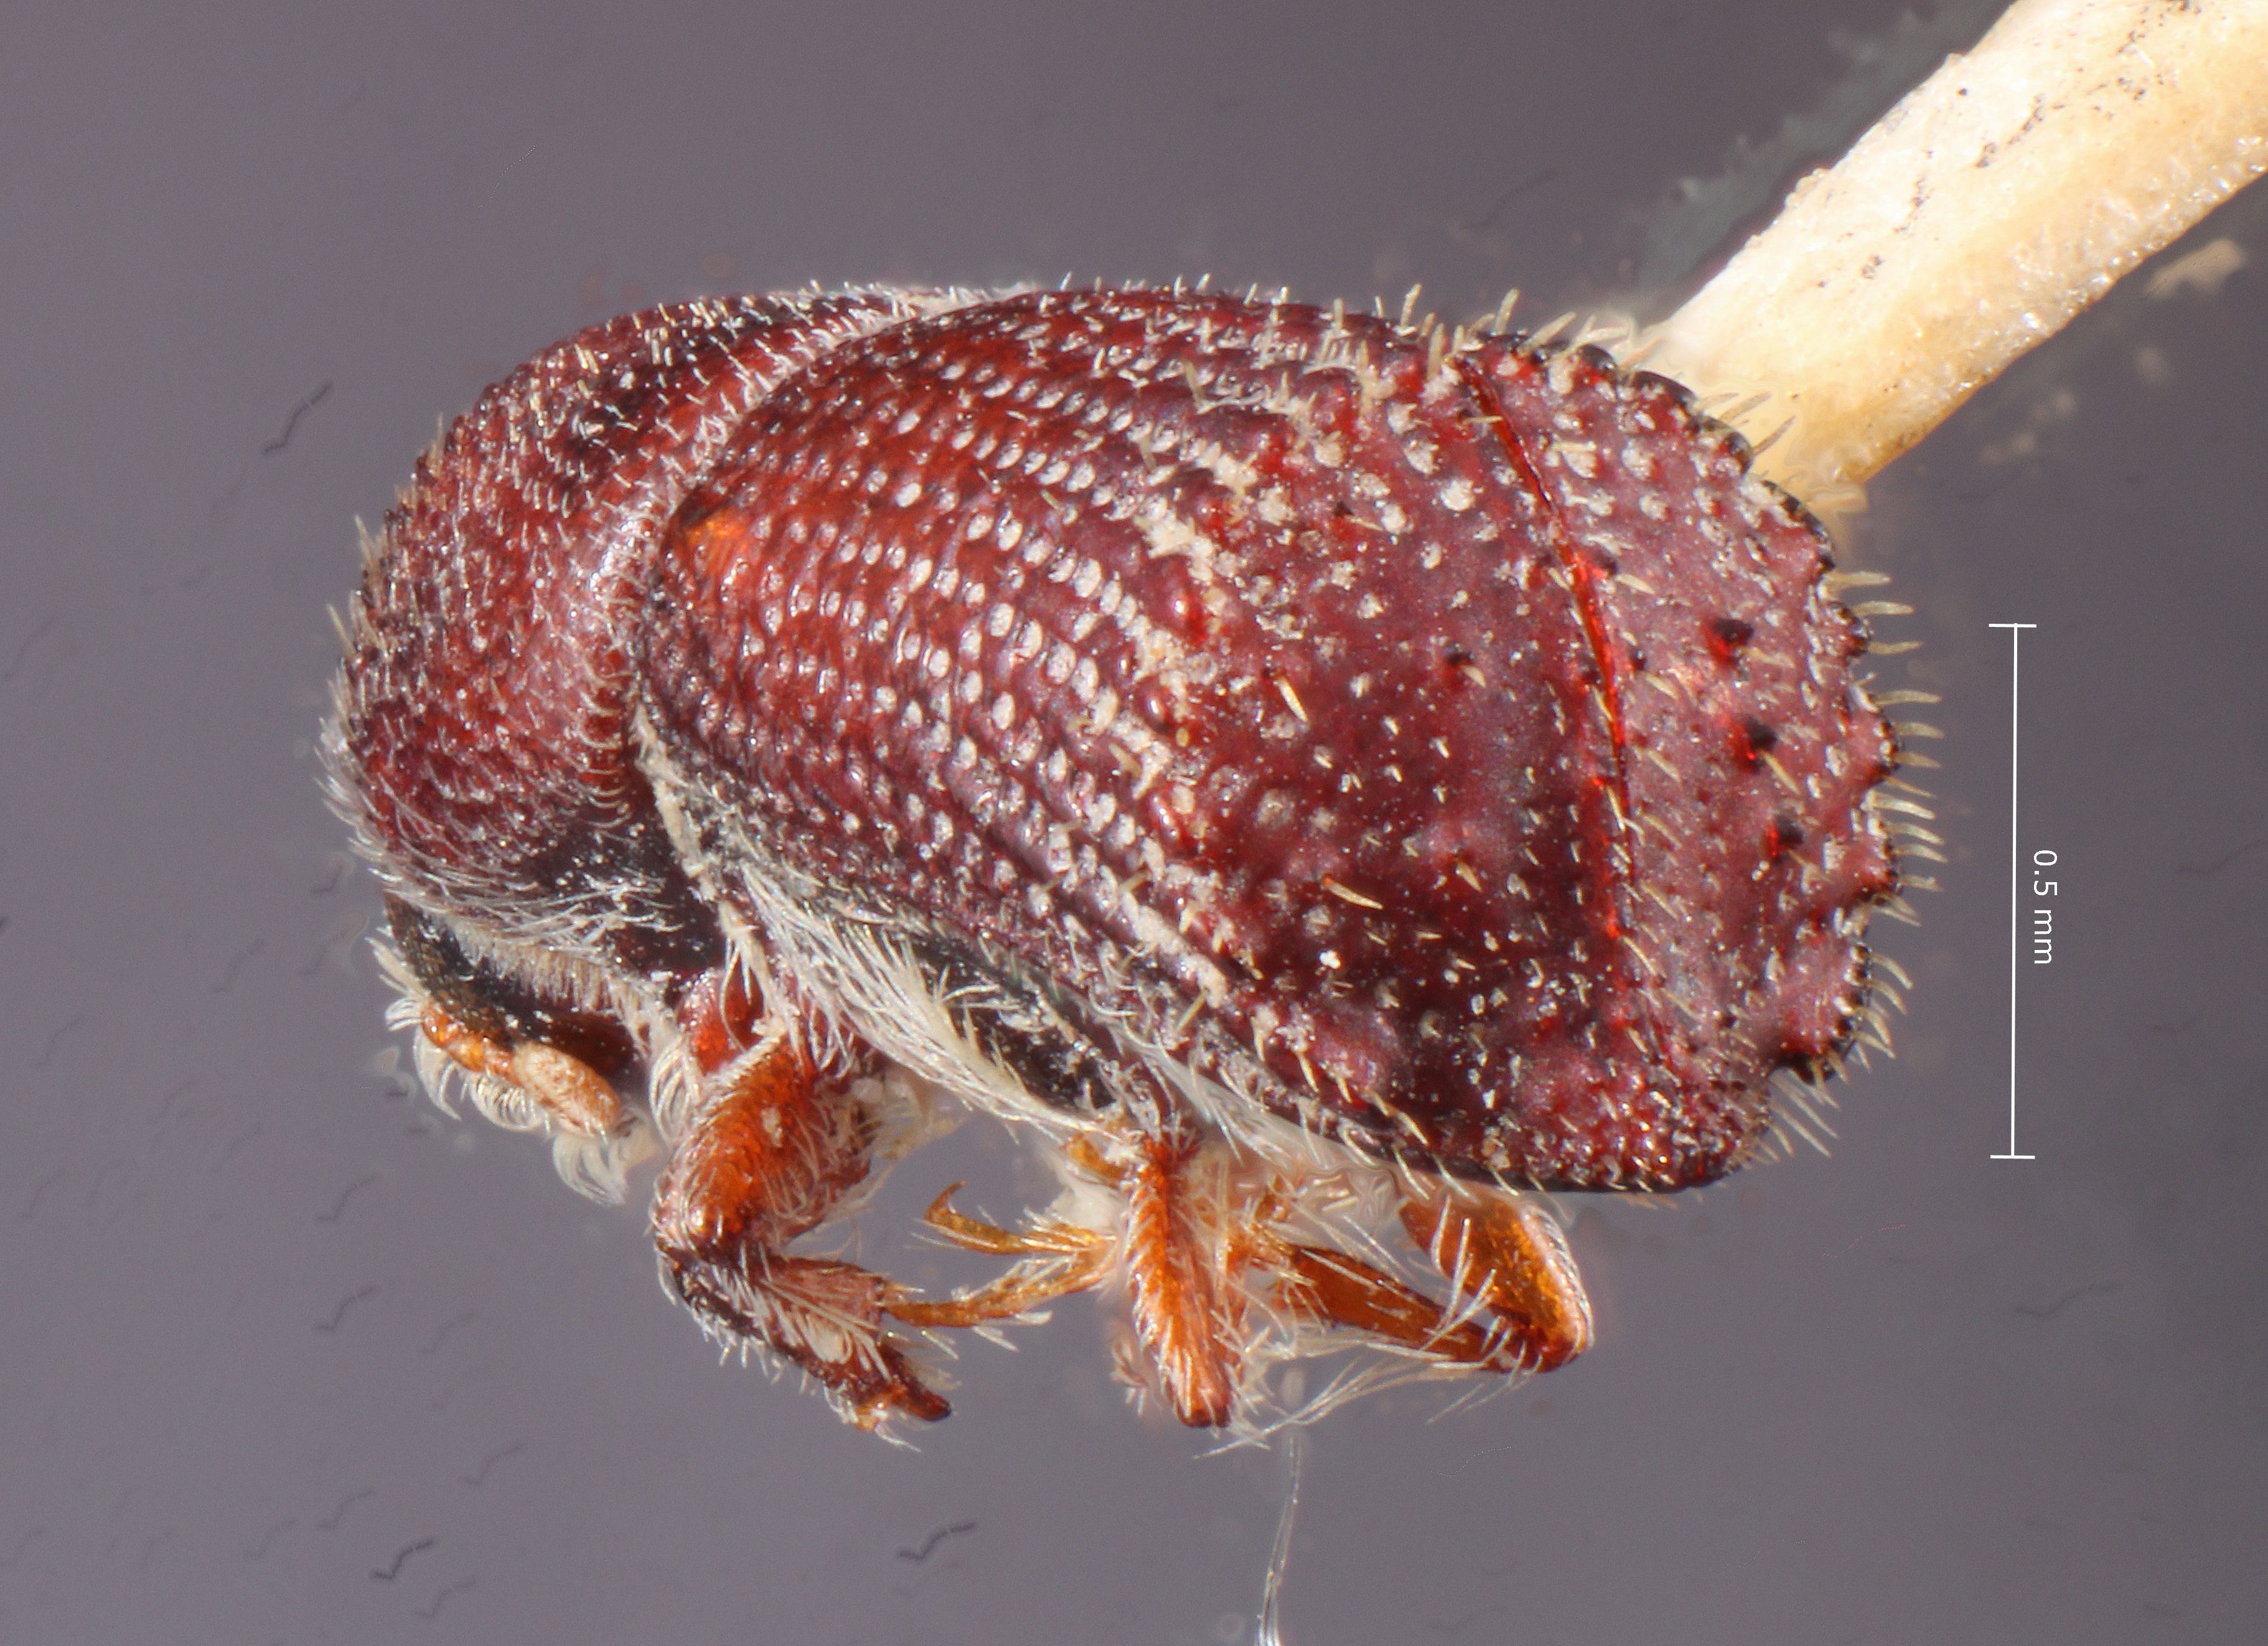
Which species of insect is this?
Hylocurus parkinsoniae
